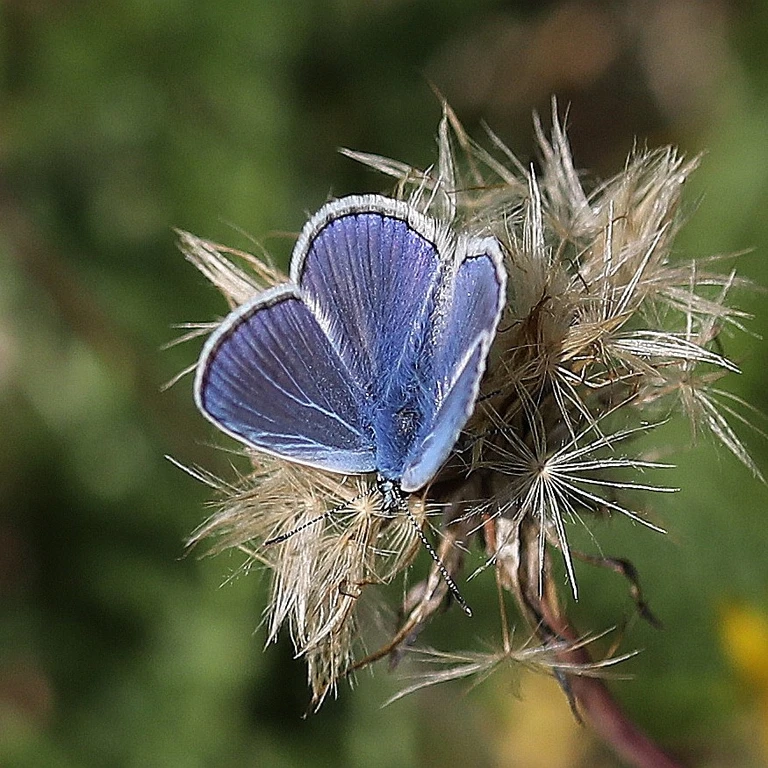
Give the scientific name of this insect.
Polyommatus icarus
